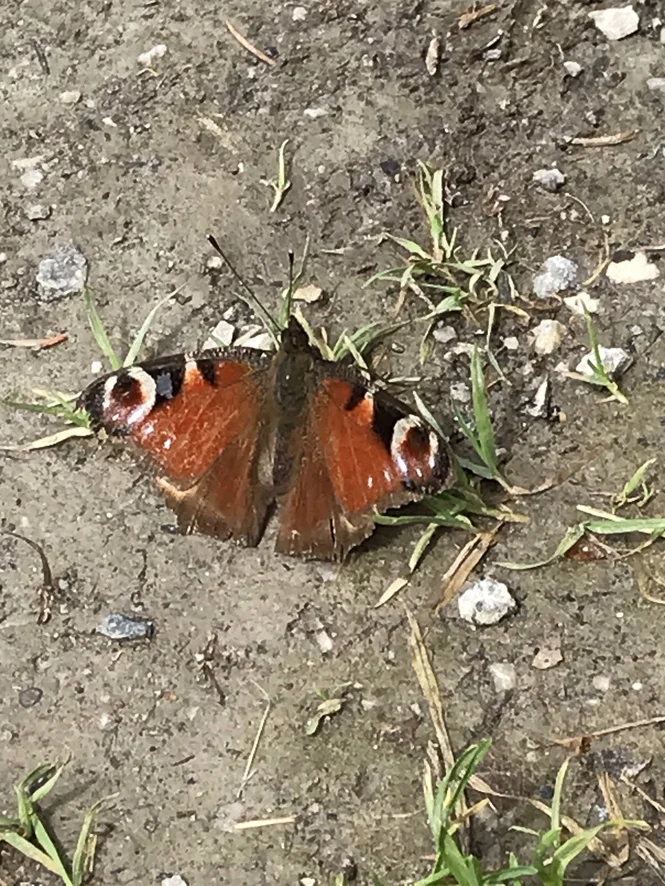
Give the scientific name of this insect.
Aglais io
